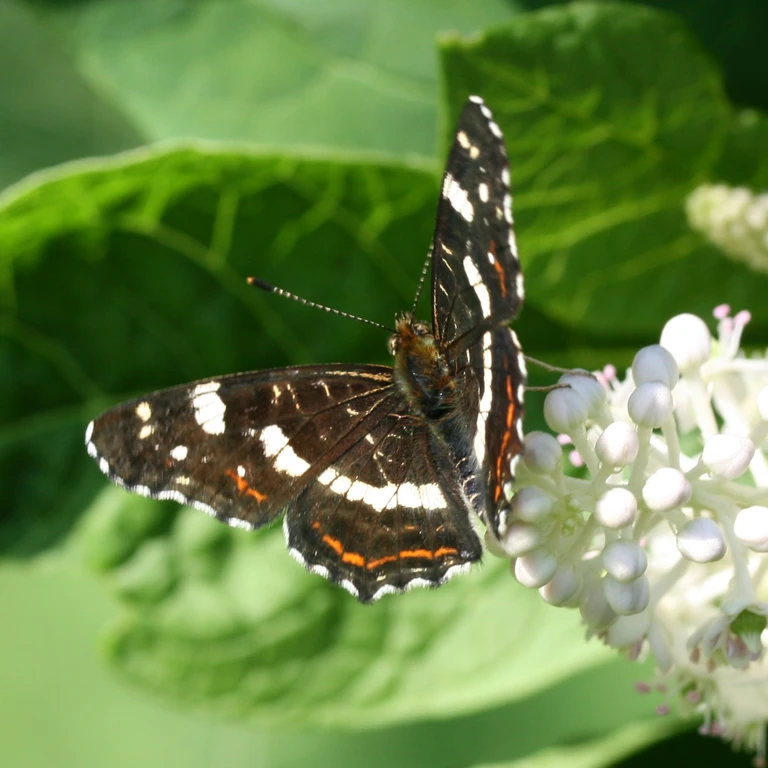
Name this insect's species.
Araschnia levana
